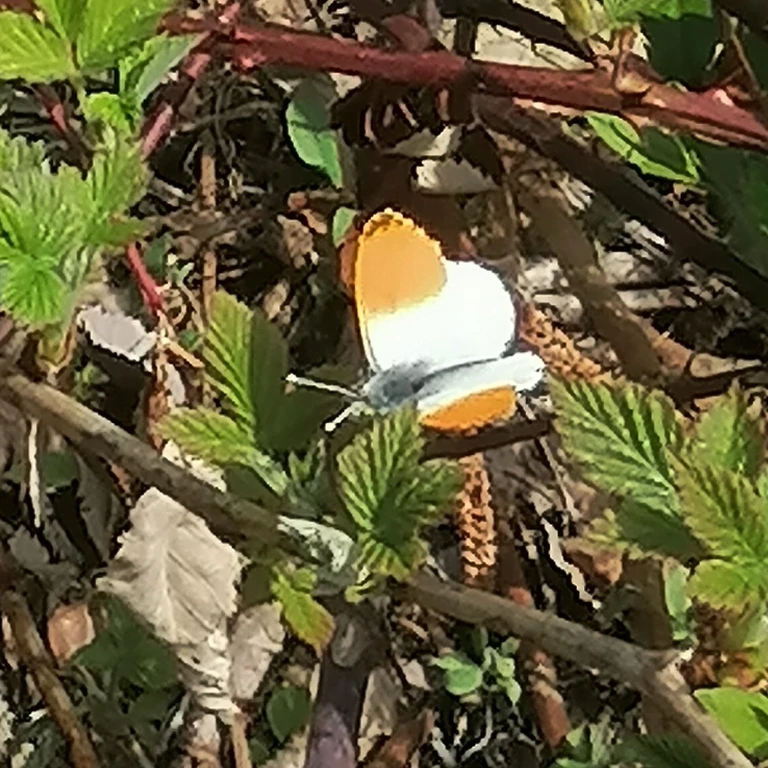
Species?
Anthocharis cardamines
